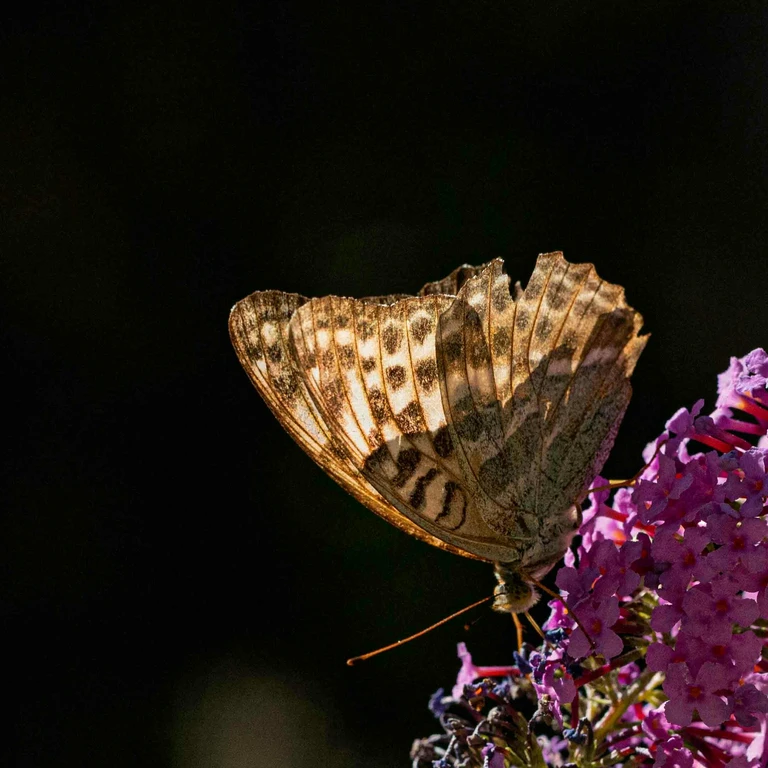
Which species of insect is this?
Argynnis paphia
